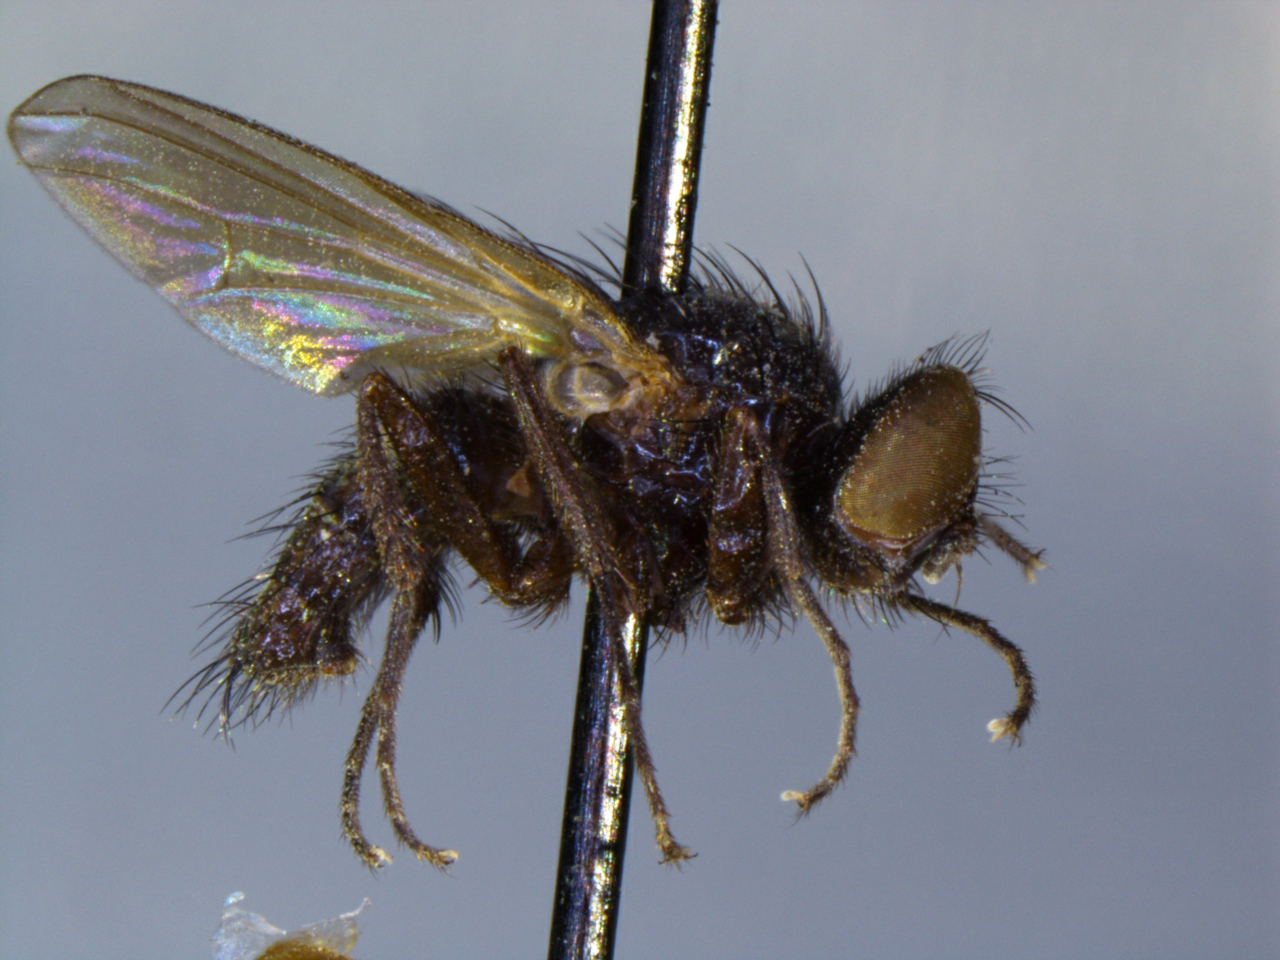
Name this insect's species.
Hydrotaea nidicola
